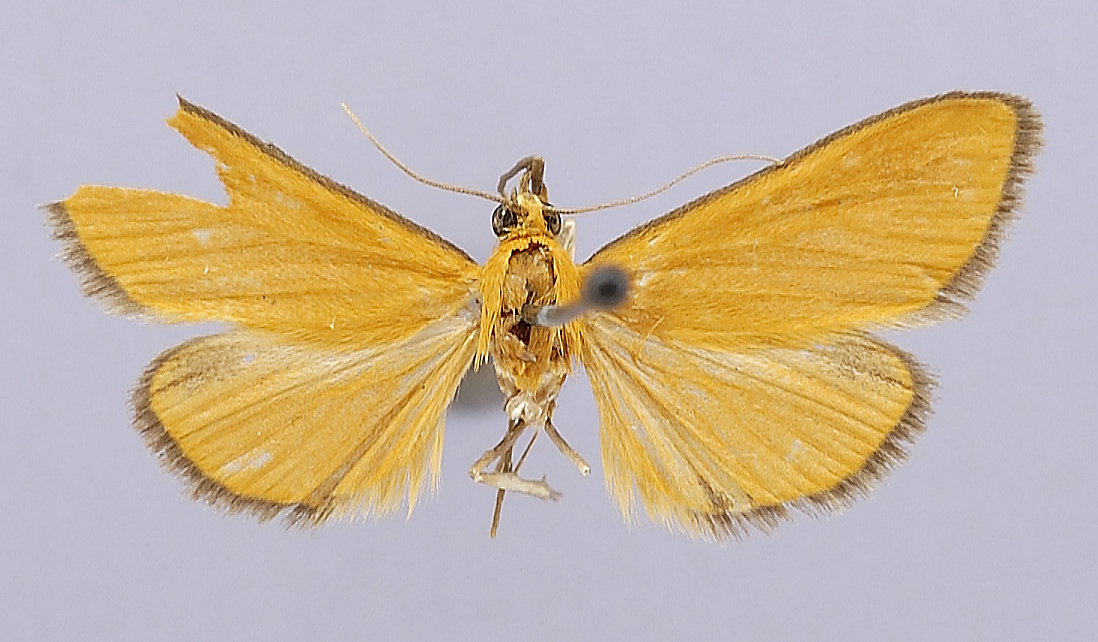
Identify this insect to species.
Lygropia subcuprea
